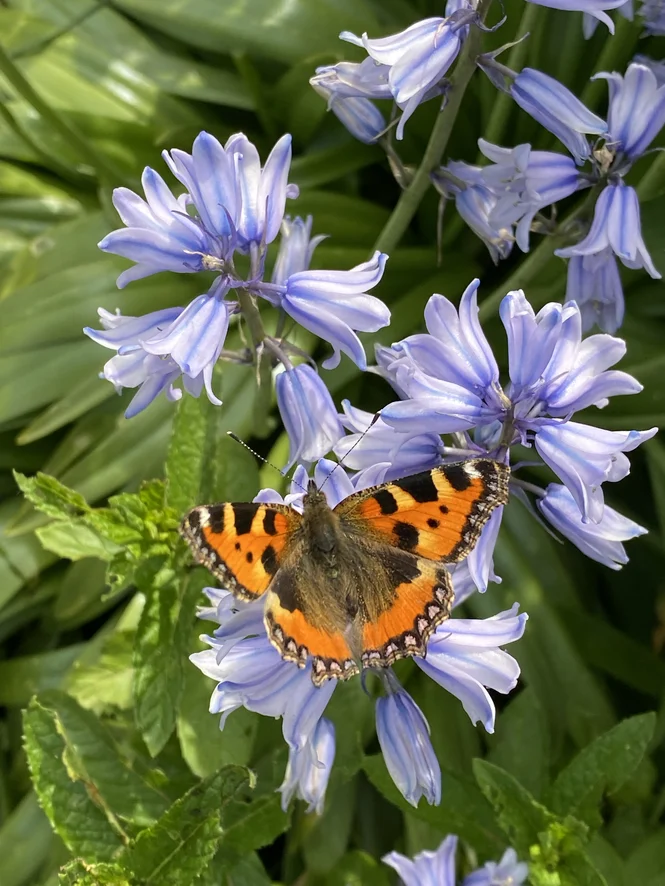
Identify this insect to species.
Aglais urticae
